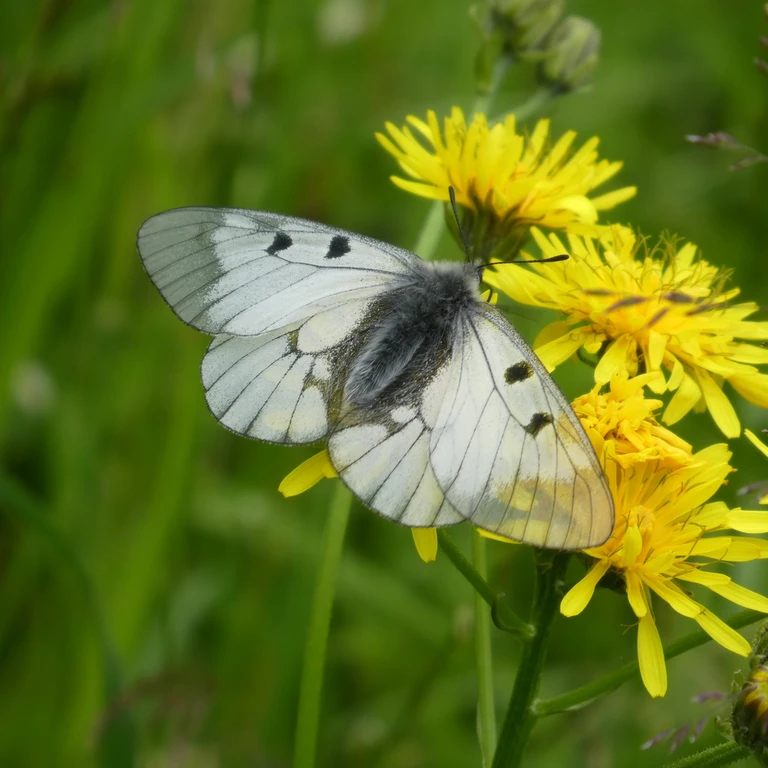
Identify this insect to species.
Parnassius mnemosyne
